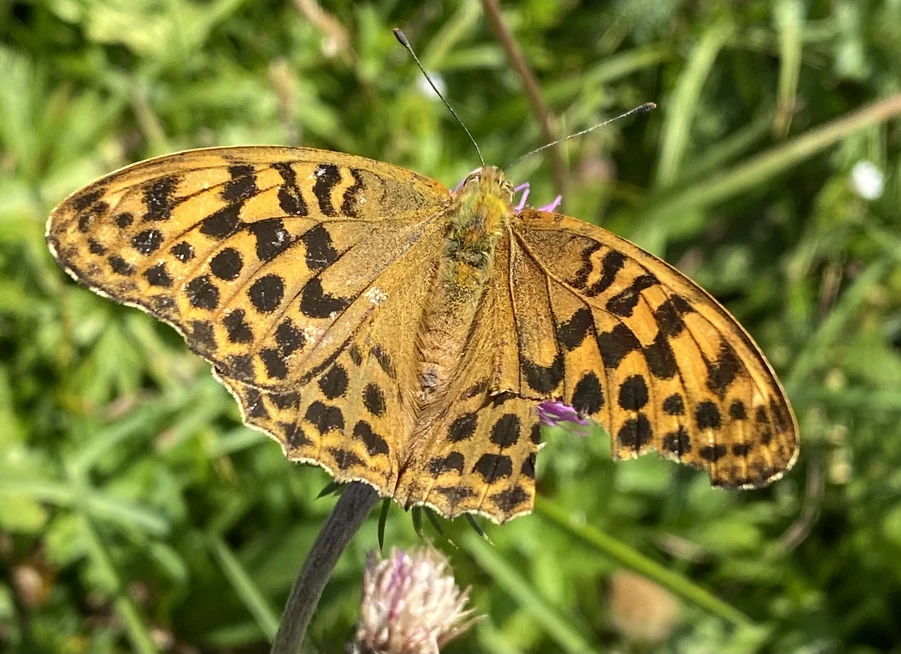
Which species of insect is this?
Argynnis paphia
